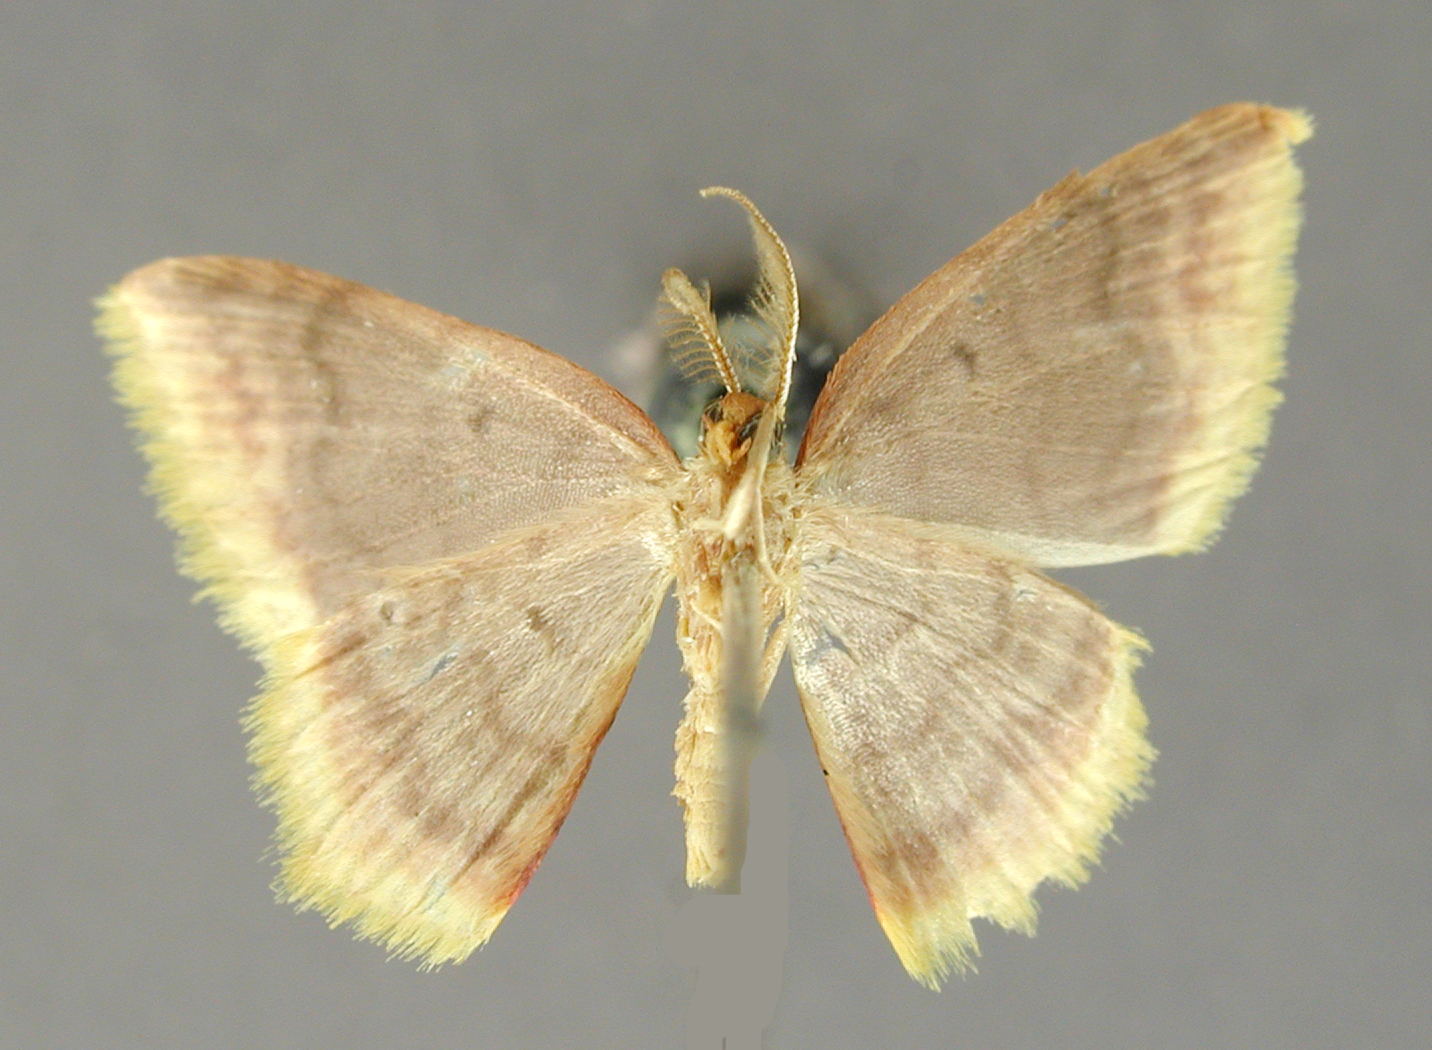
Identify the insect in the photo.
Amaurinia heza
